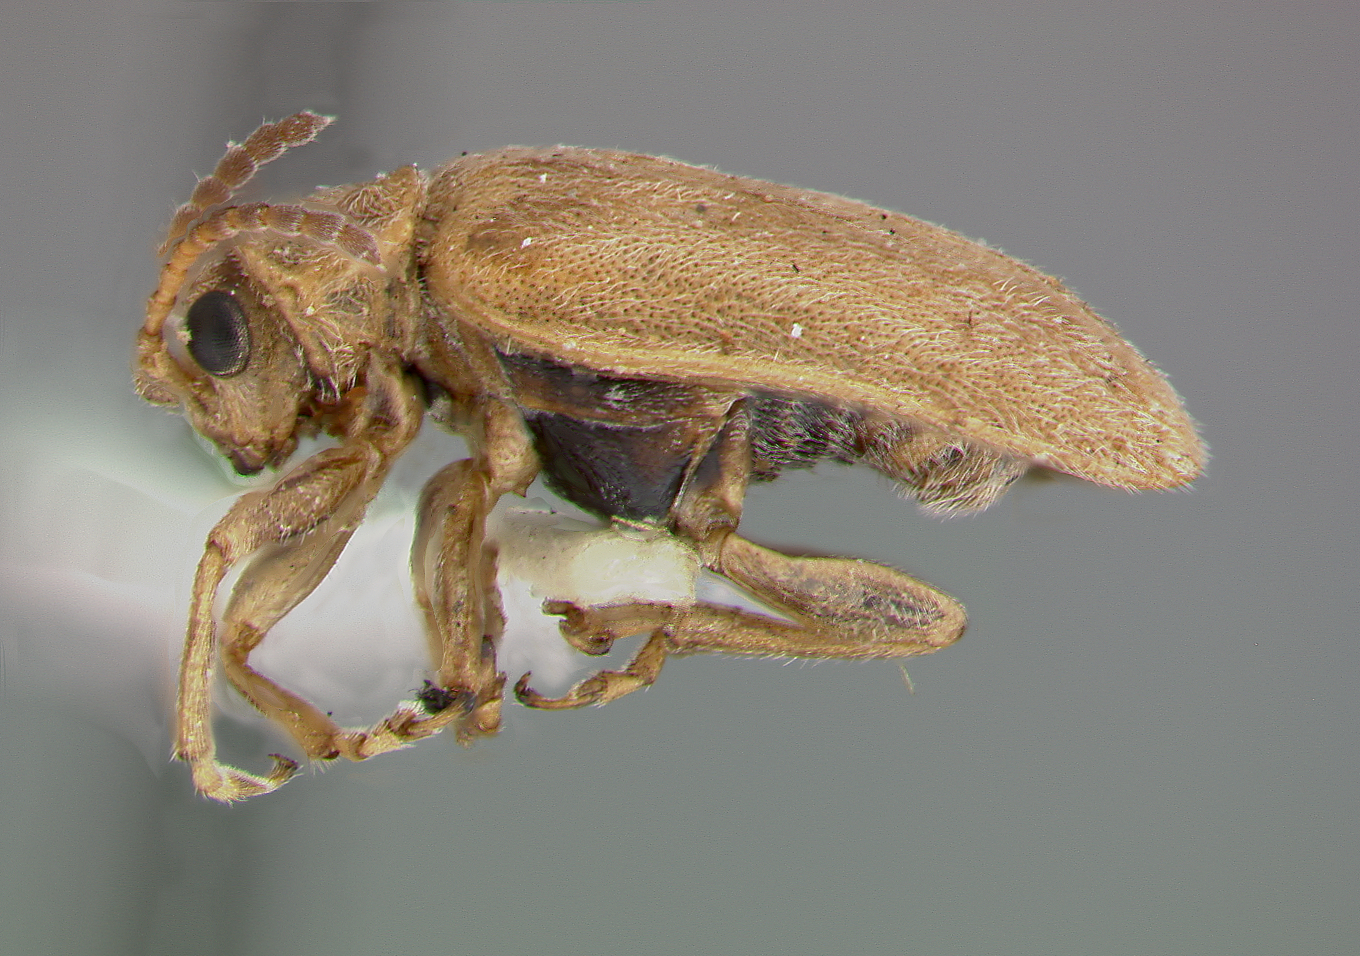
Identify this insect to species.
Monoxia inornata
